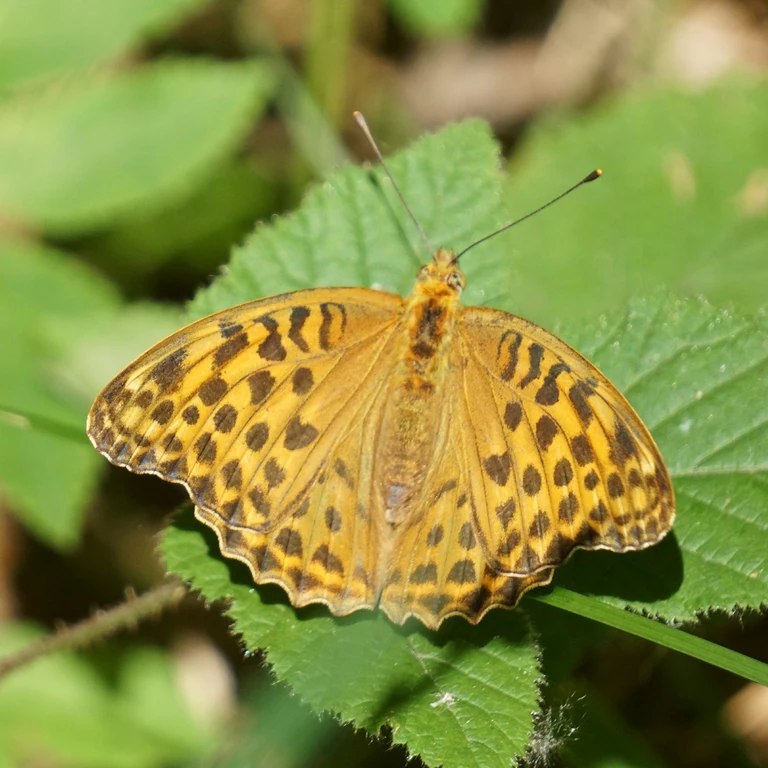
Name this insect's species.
Argynnis paphia
